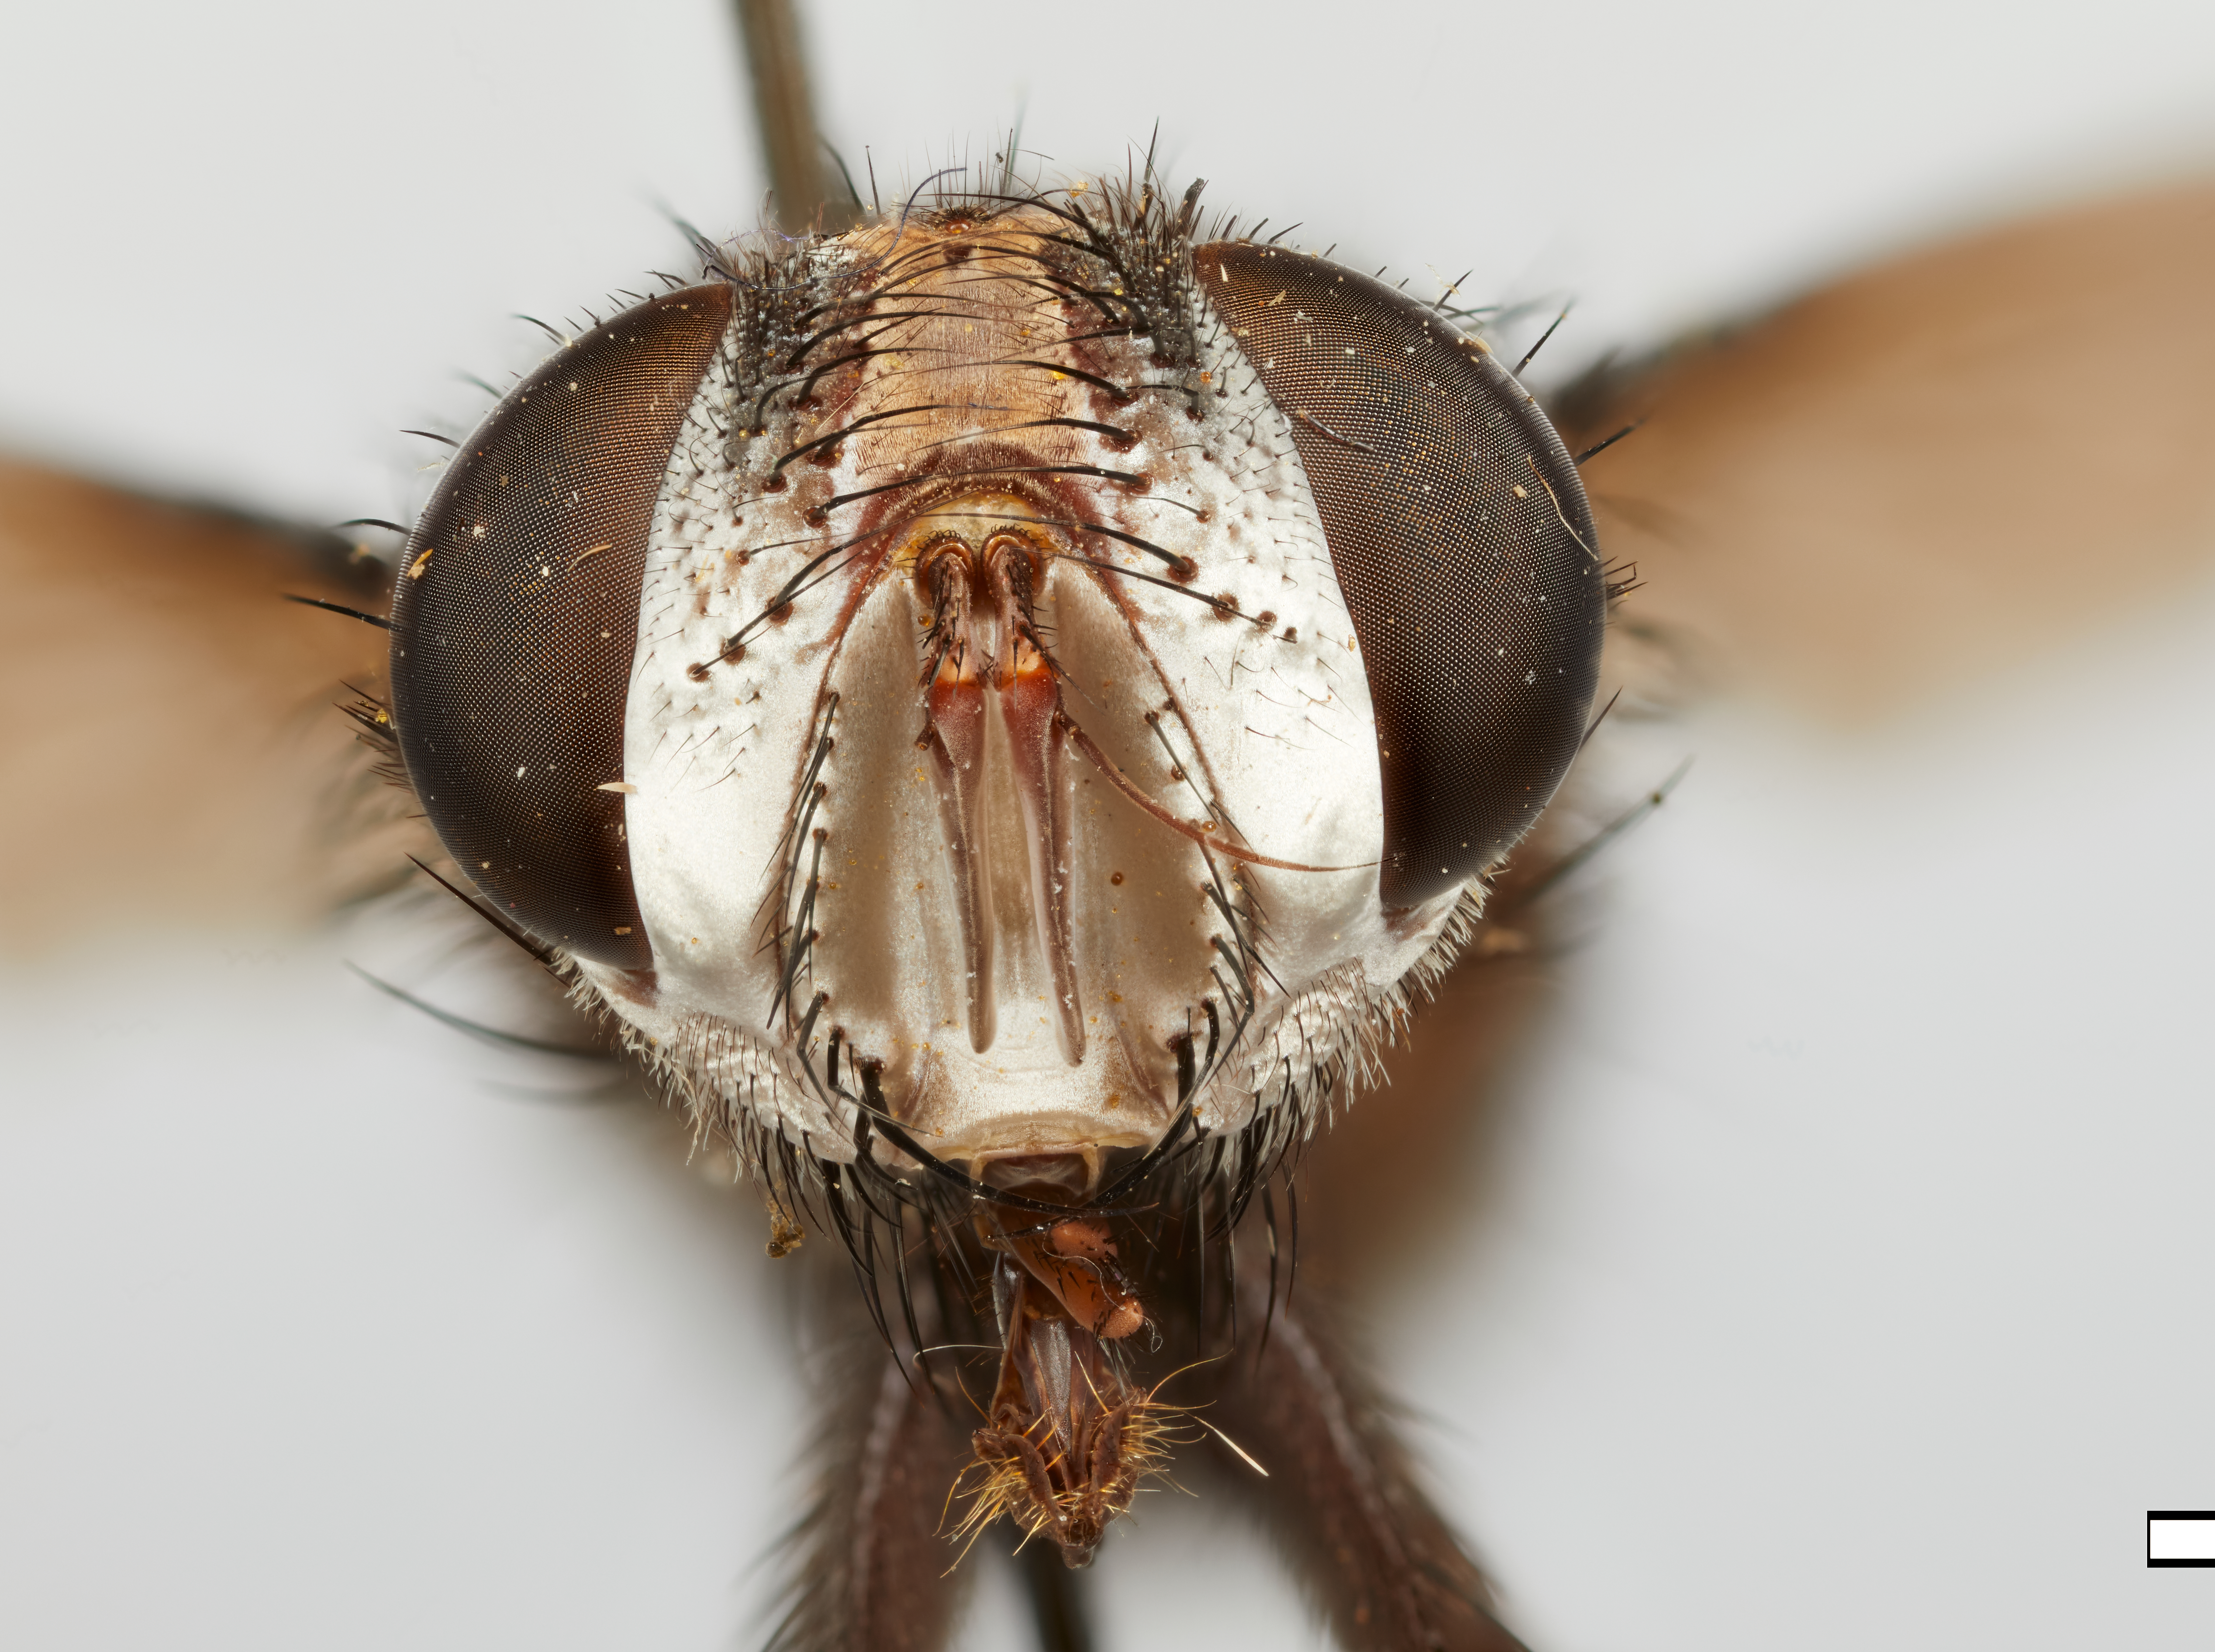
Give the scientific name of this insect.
Belvosia argentifrons
